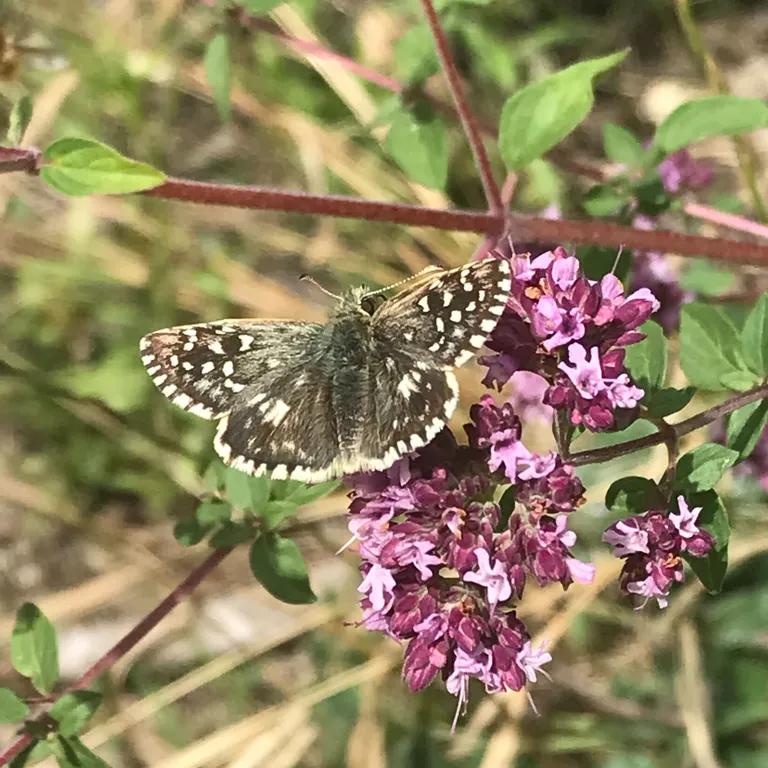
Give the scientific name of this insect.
Pyrgus malvae
